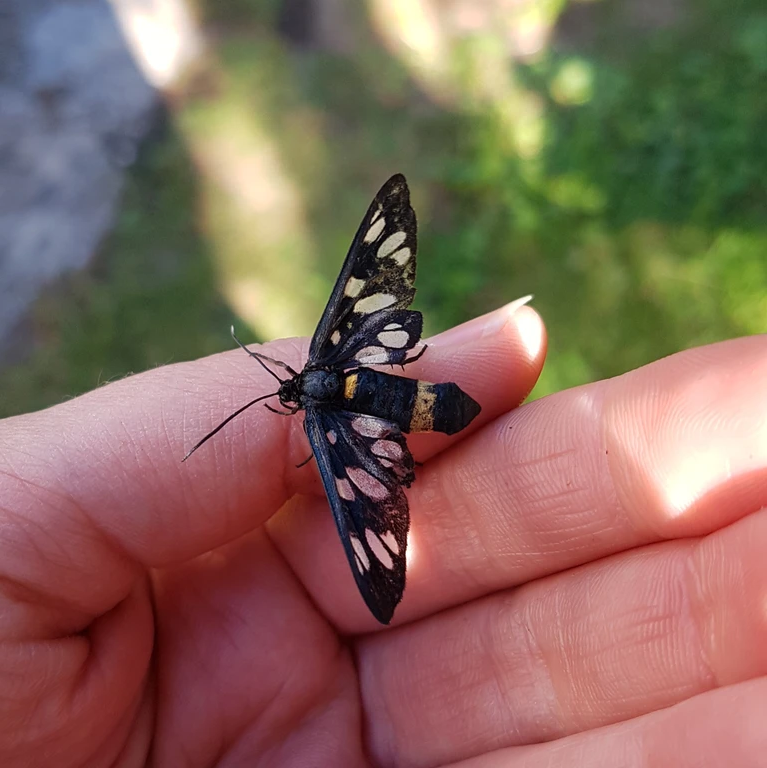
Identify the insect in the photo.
Amata phegea
